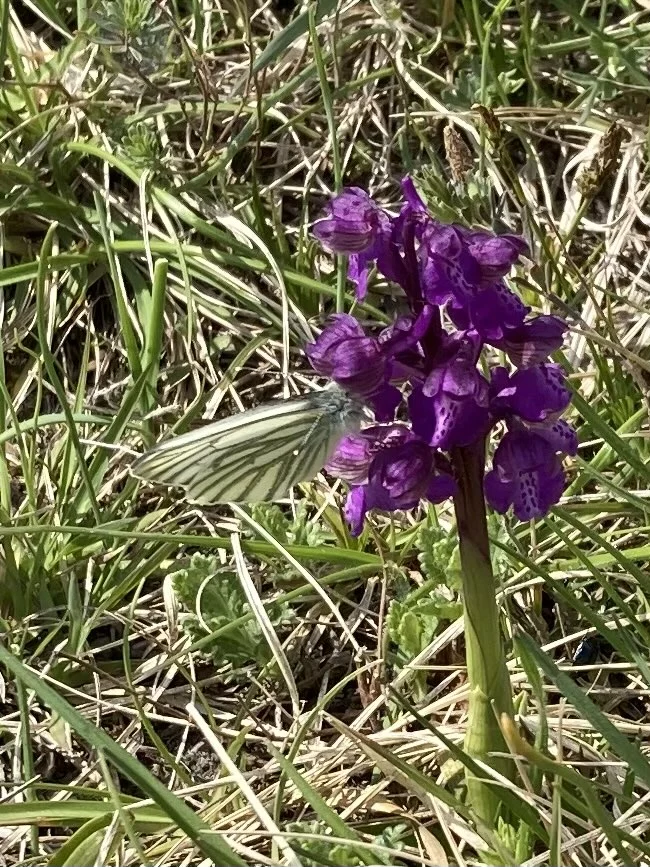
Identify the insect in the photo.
Pieris napi
